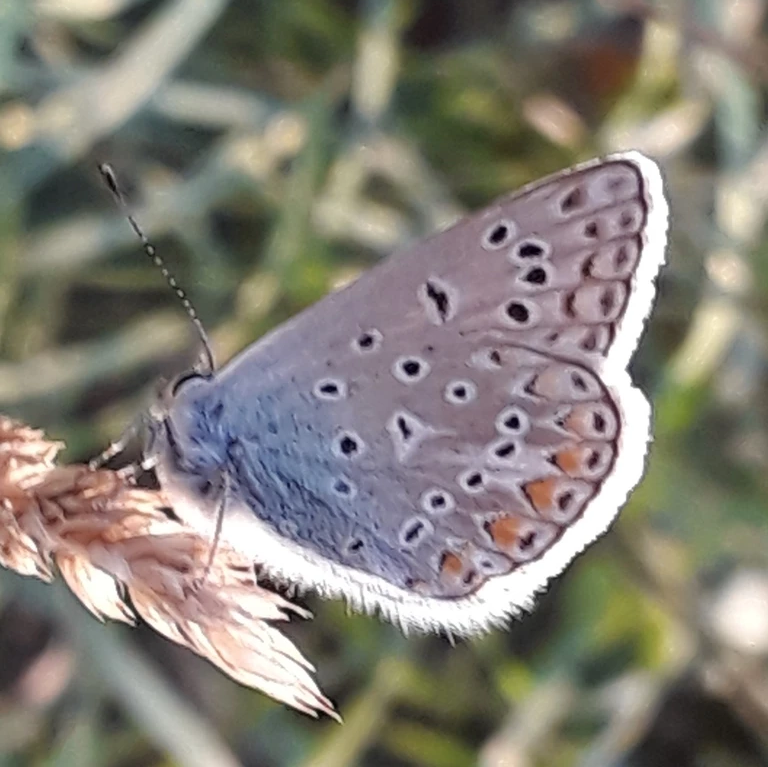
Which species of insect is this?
Polyommatus icarus
